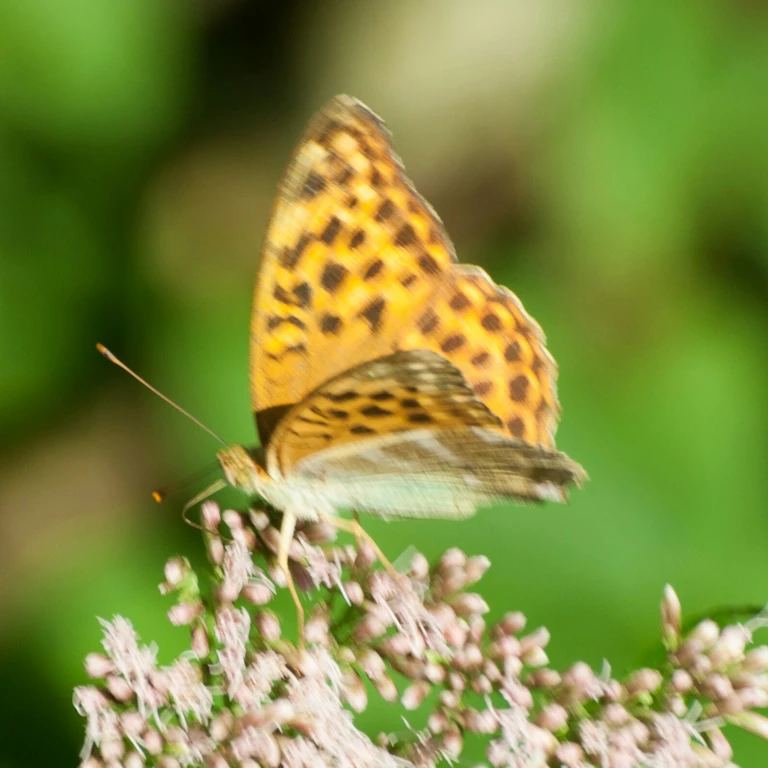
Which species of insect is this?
Argynnis paphia
